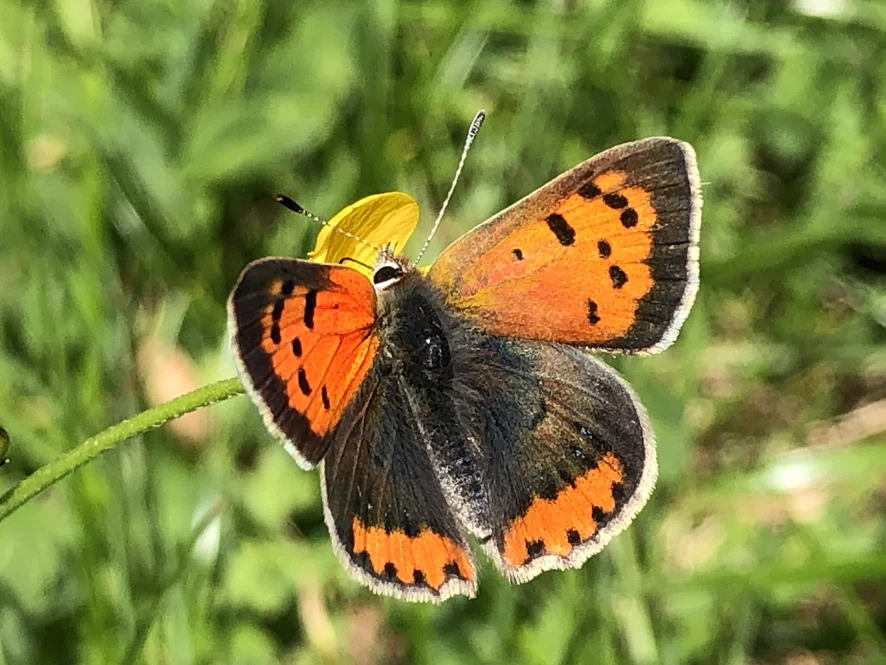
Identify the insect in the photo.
Lycaena phlaeas
